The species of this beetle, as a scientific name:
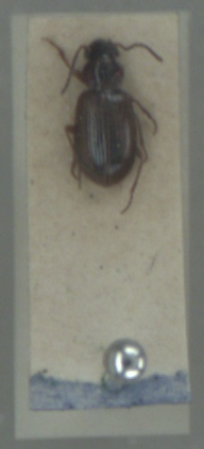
Dicheirotrichus placidus
